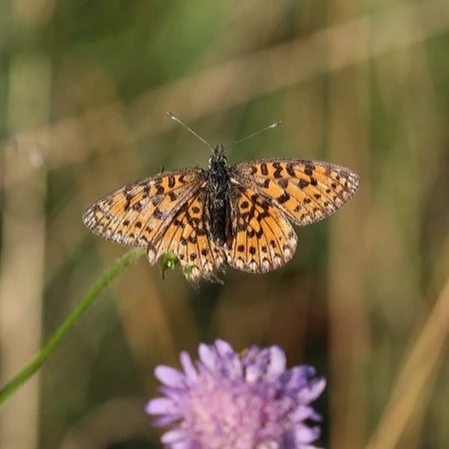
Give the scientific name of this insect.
Boloria selene
